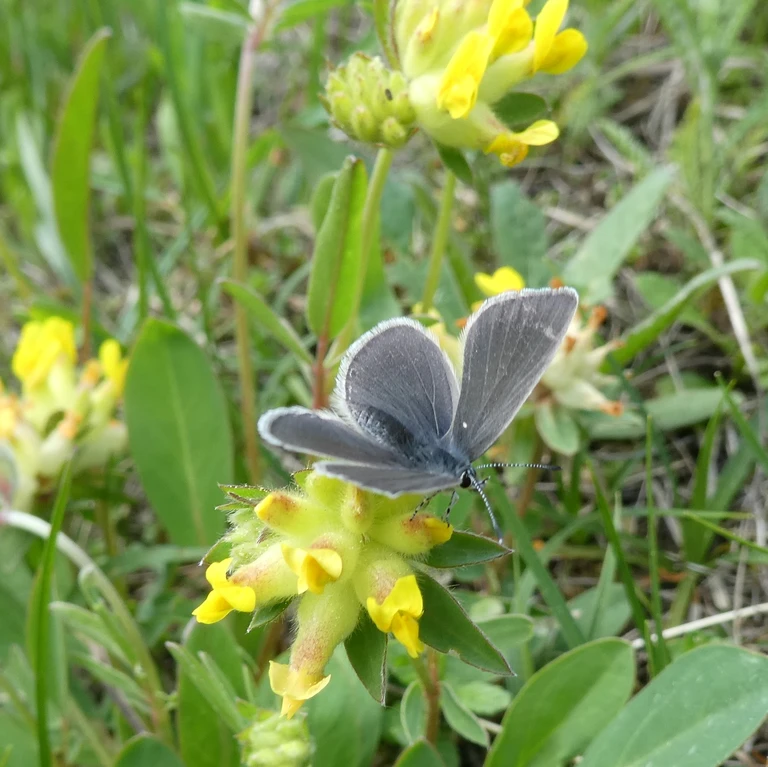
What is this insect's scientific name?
Cupido minimus
